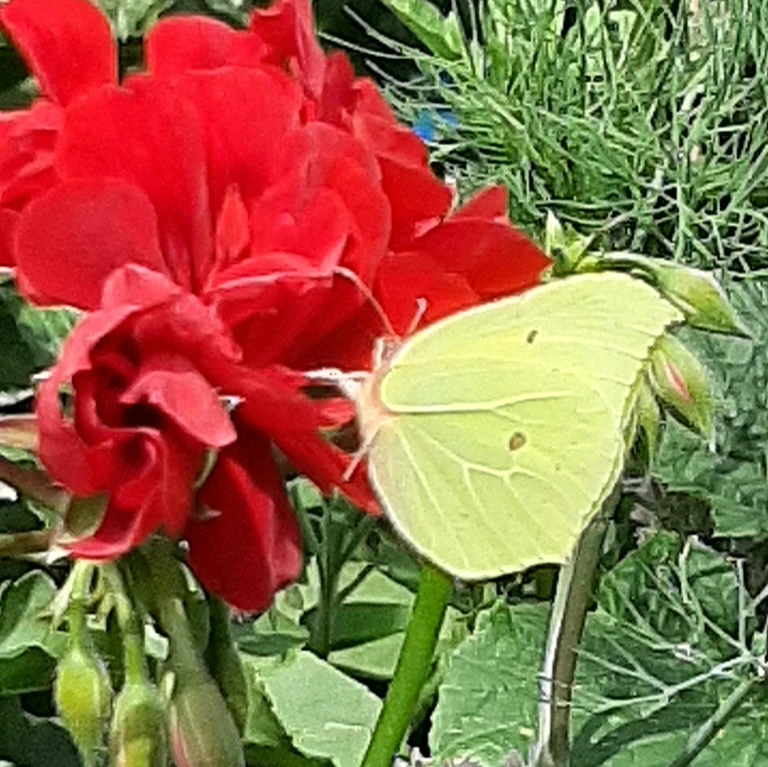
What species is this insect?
Gonepteryx rhamni
